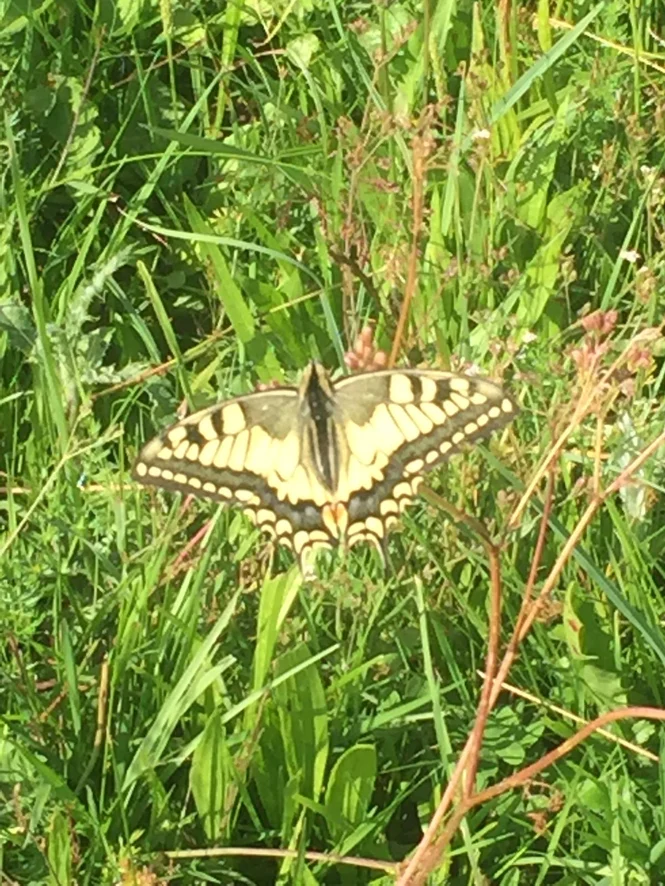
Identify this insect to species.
Papilio machaon
